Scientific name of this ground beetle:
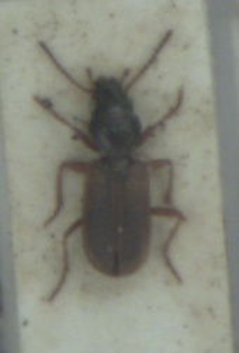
Bembidion laterale
